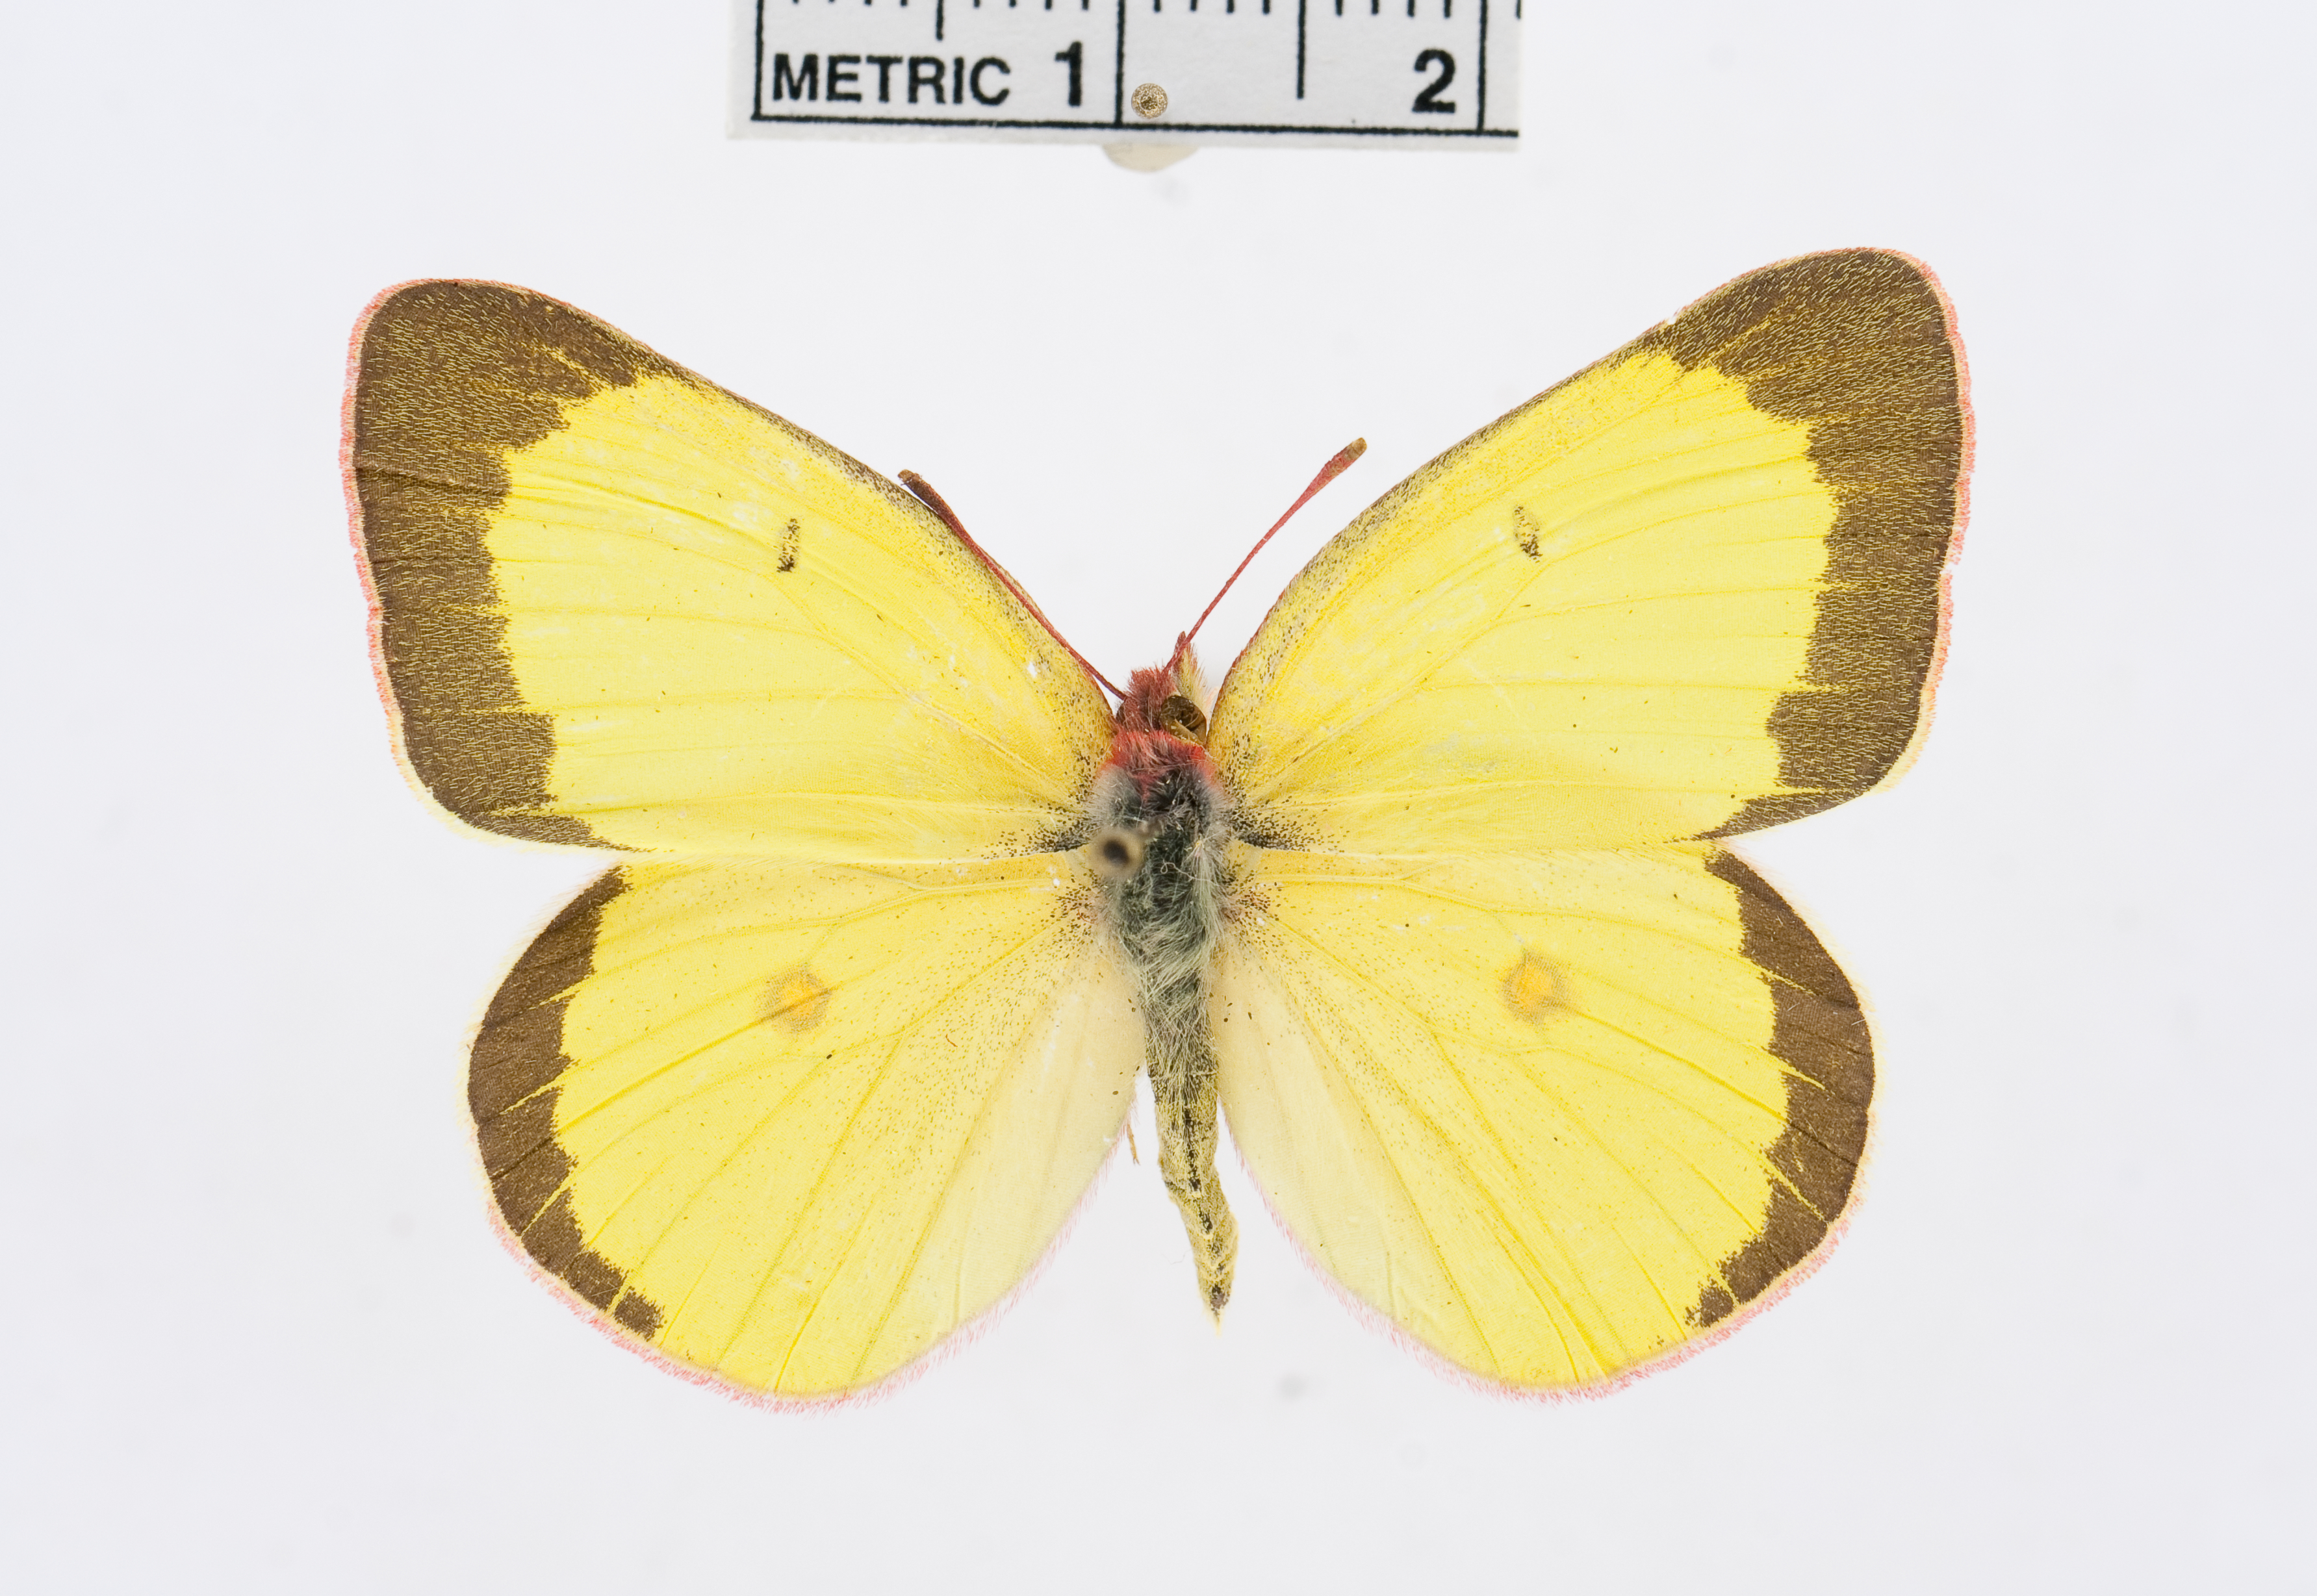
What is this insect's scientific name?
Colias interior
